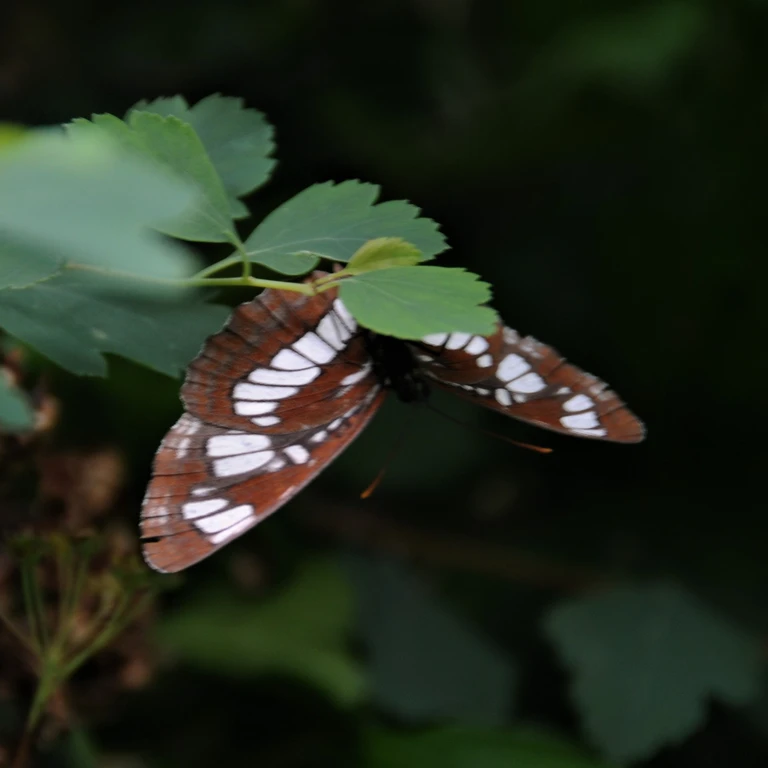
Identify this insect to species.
Neptis rivularis
